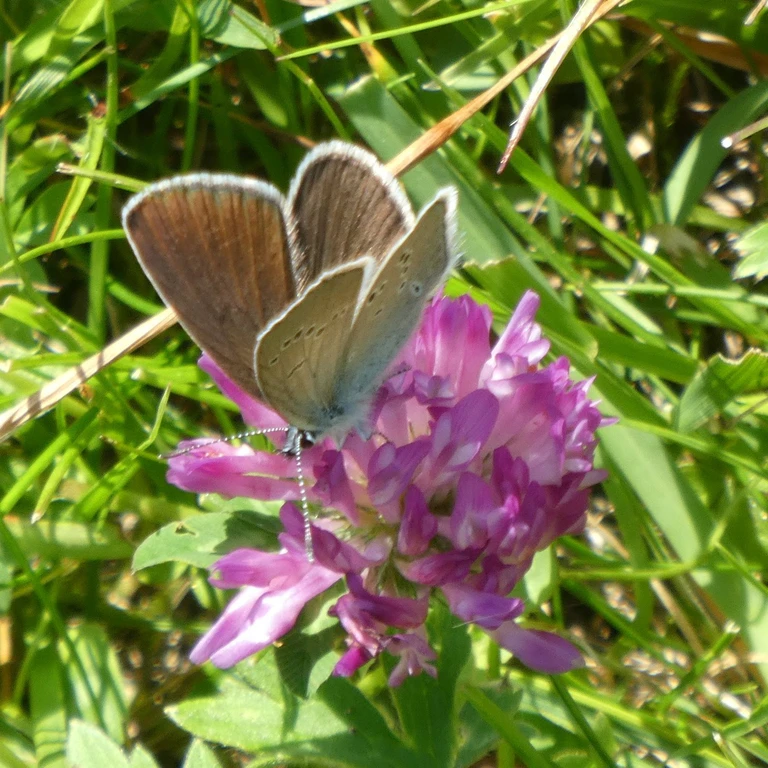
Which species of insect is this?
Cyaniris semiargus
